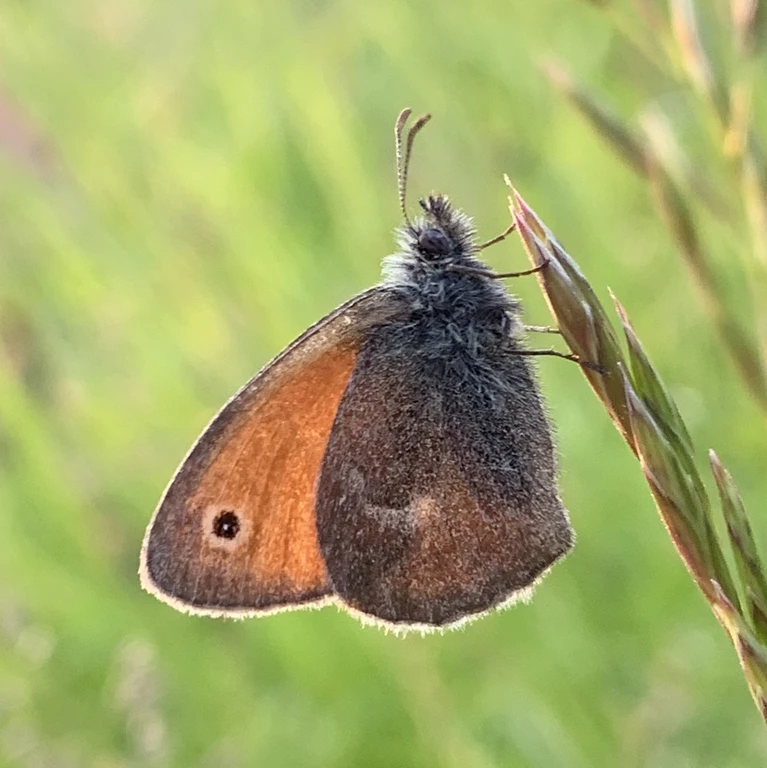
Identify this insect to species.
Coenonympha pamphilus
